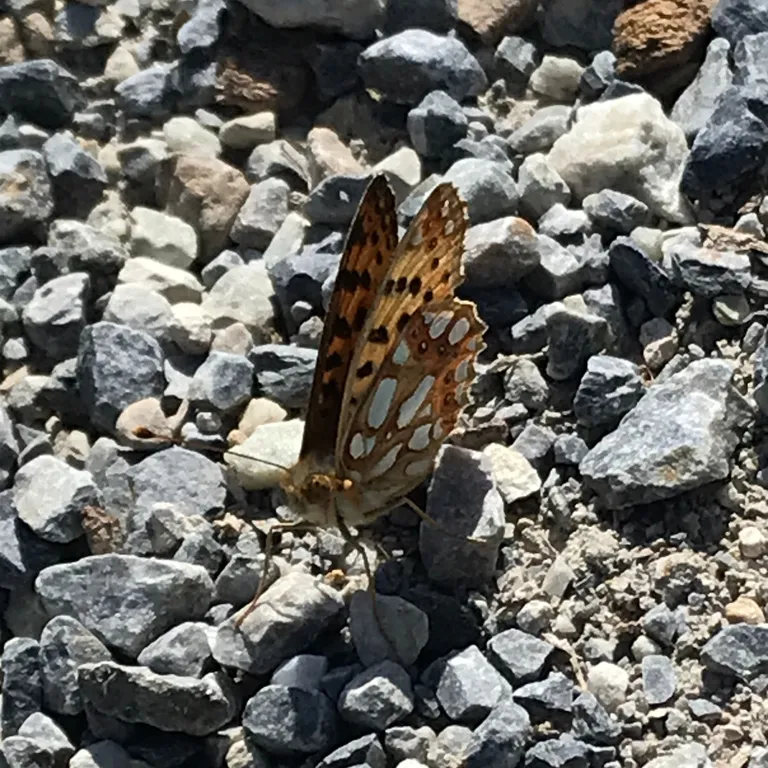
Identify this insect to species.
Issoria lathonia
